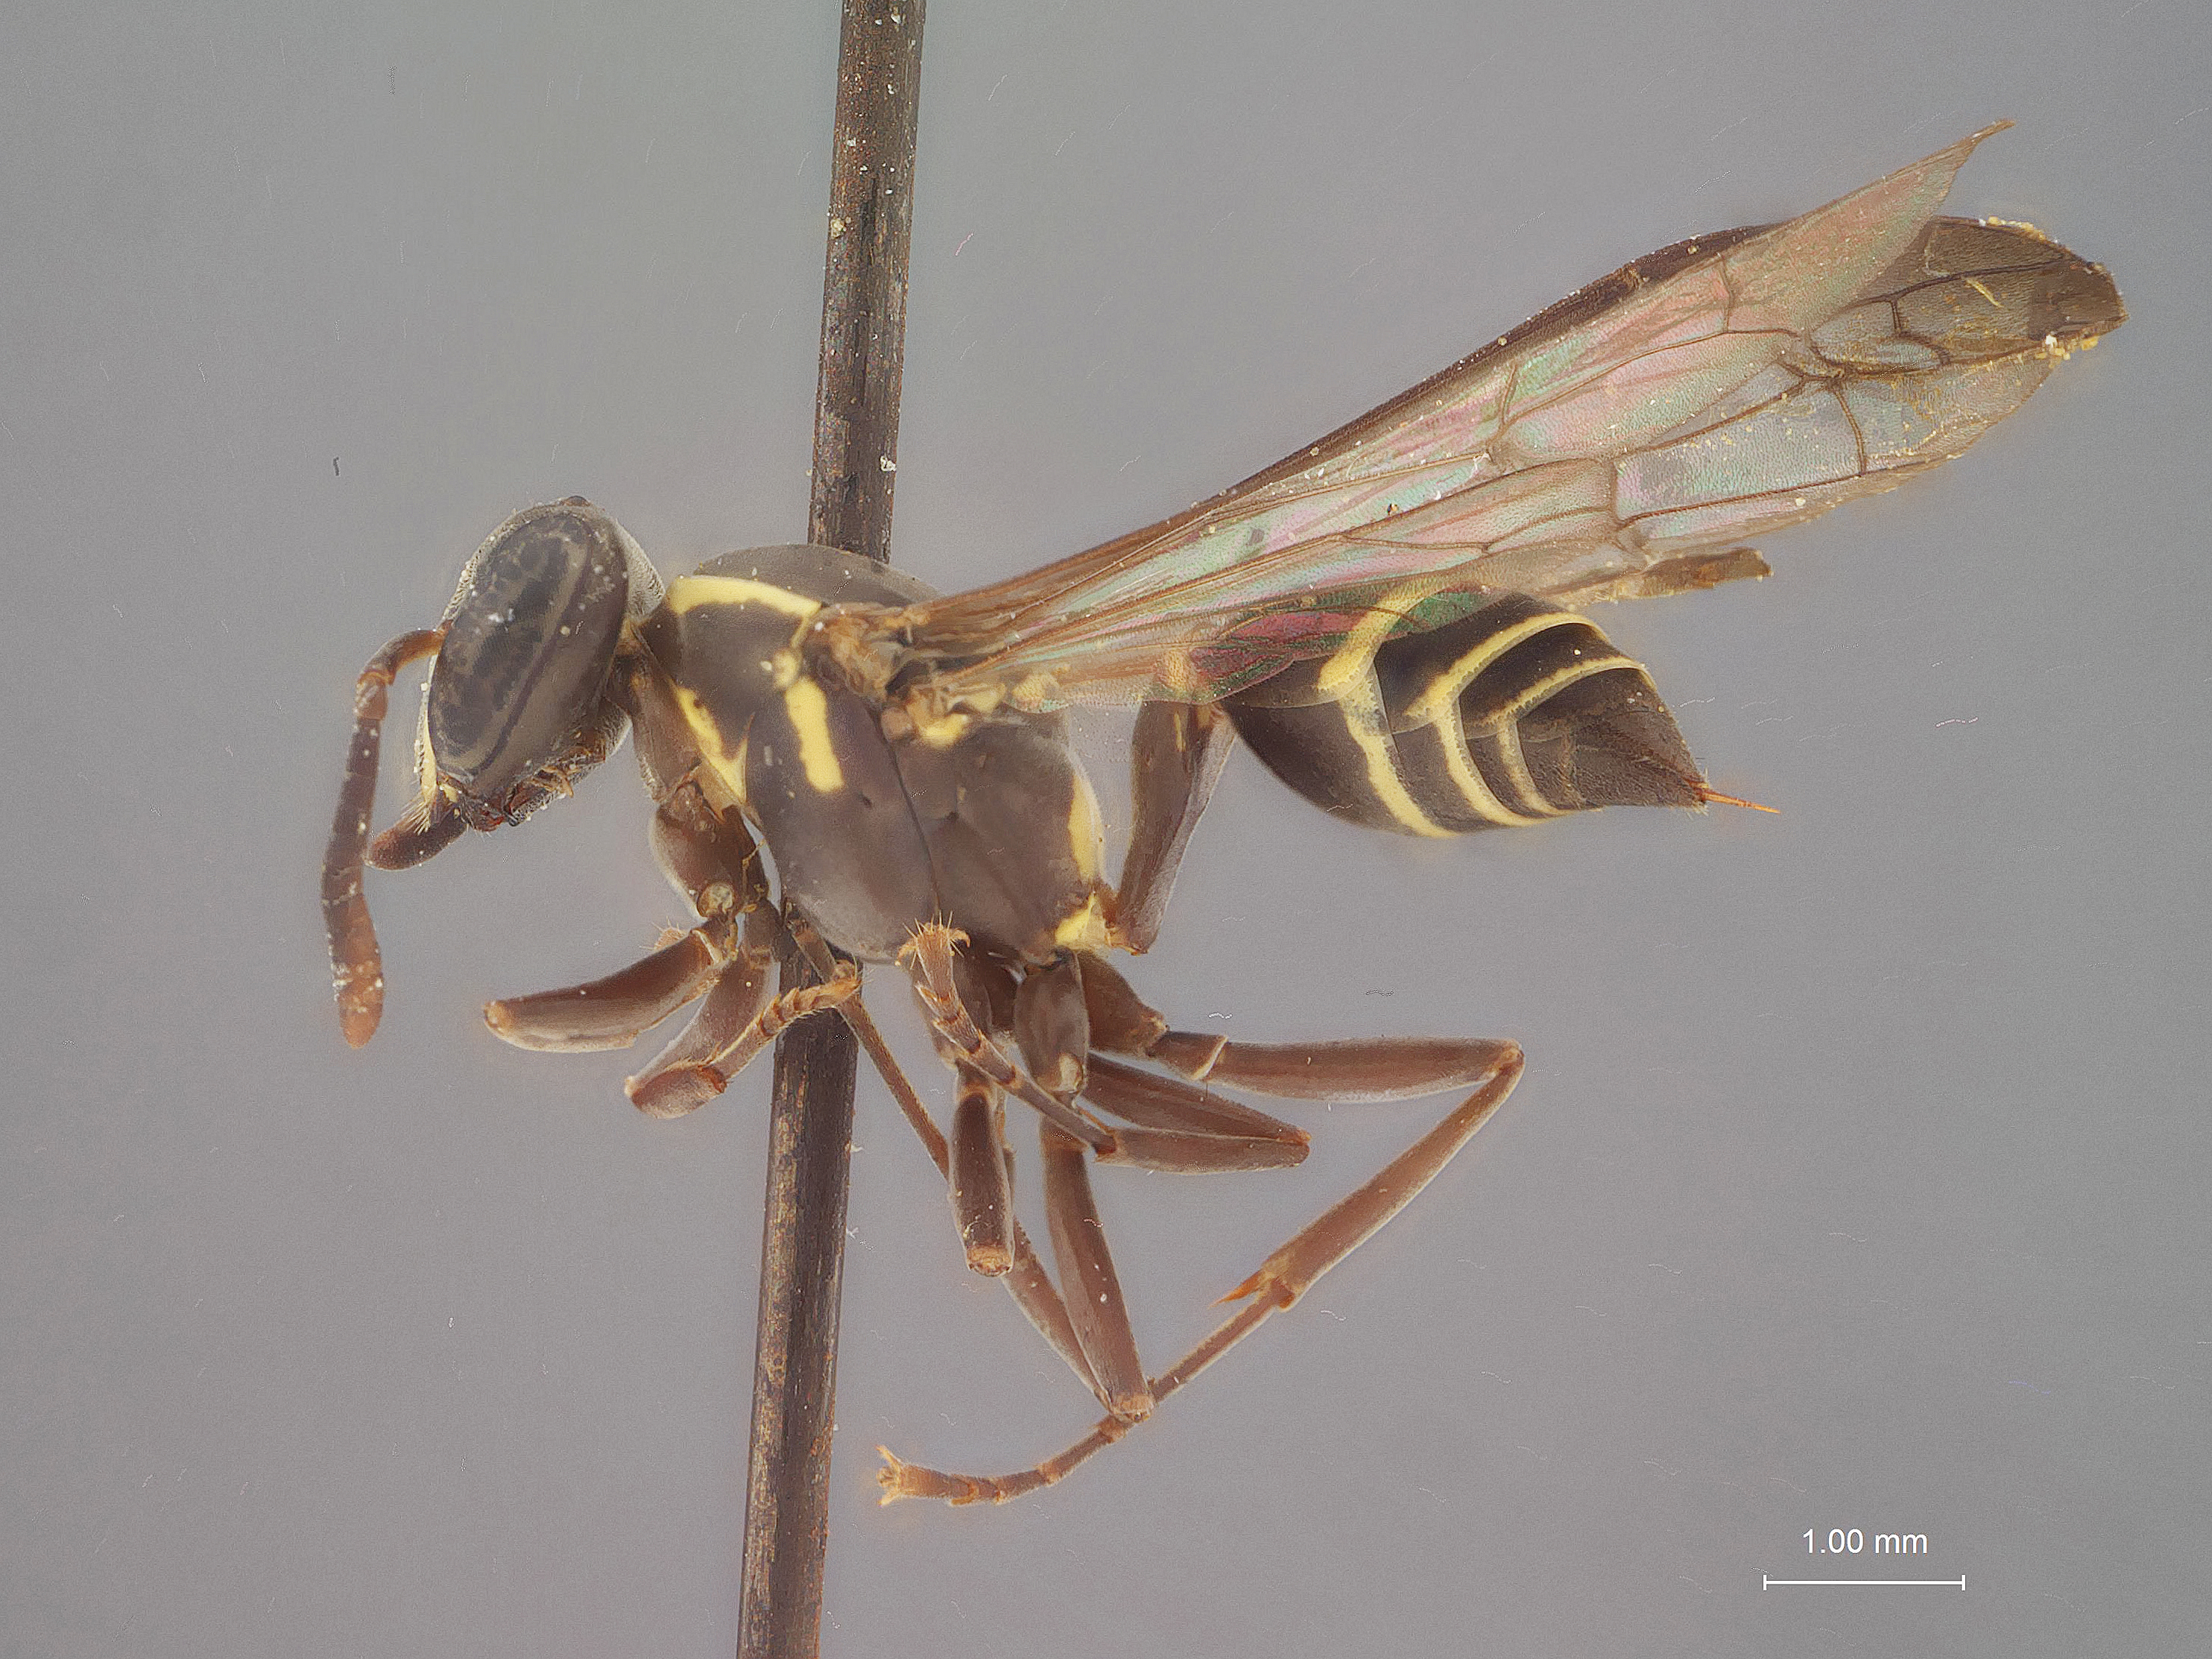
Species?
Polybia belemensis
